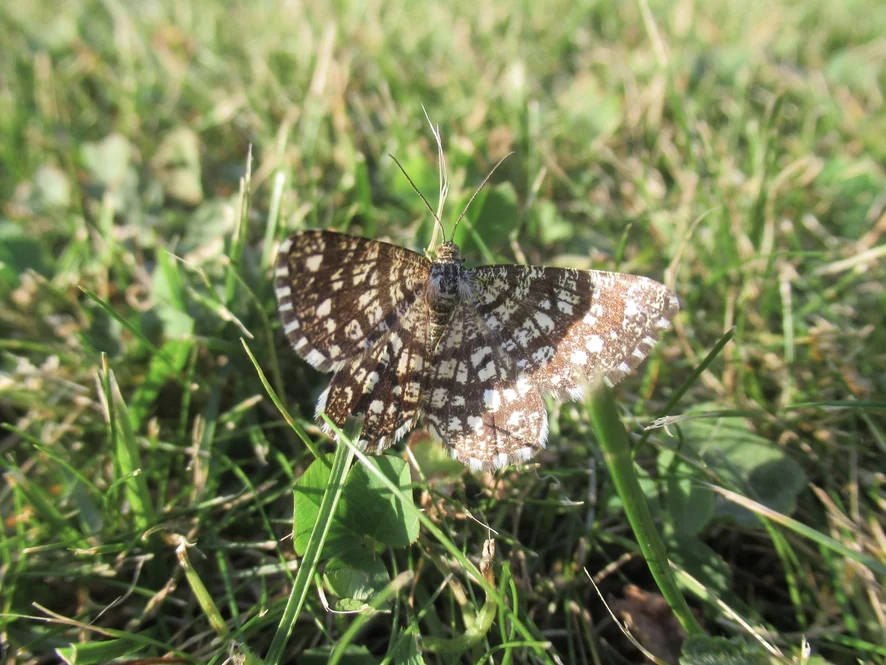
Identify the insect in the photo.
Chiasmia clathrata
